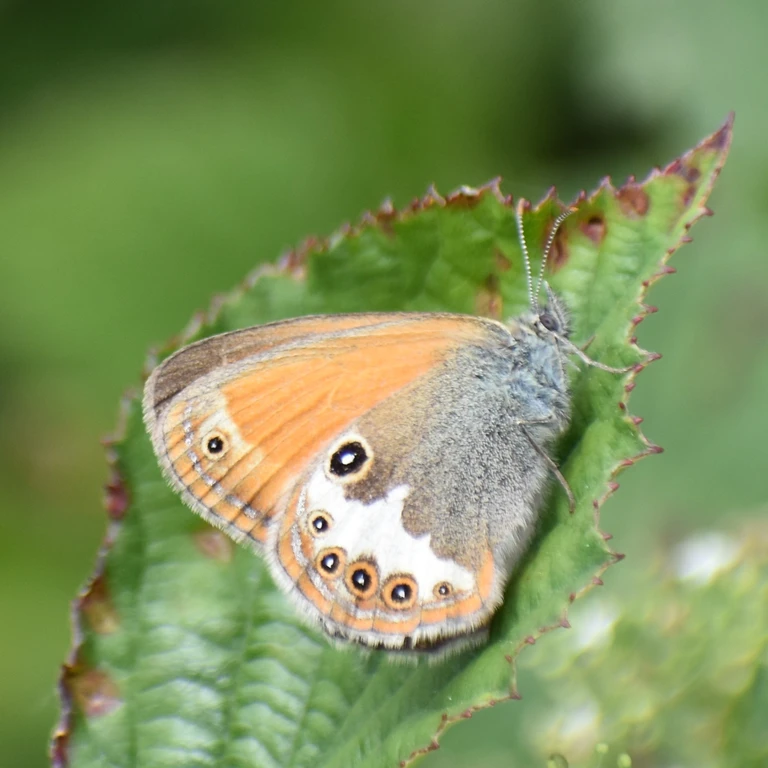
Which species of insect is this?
Coenonympha arcania
